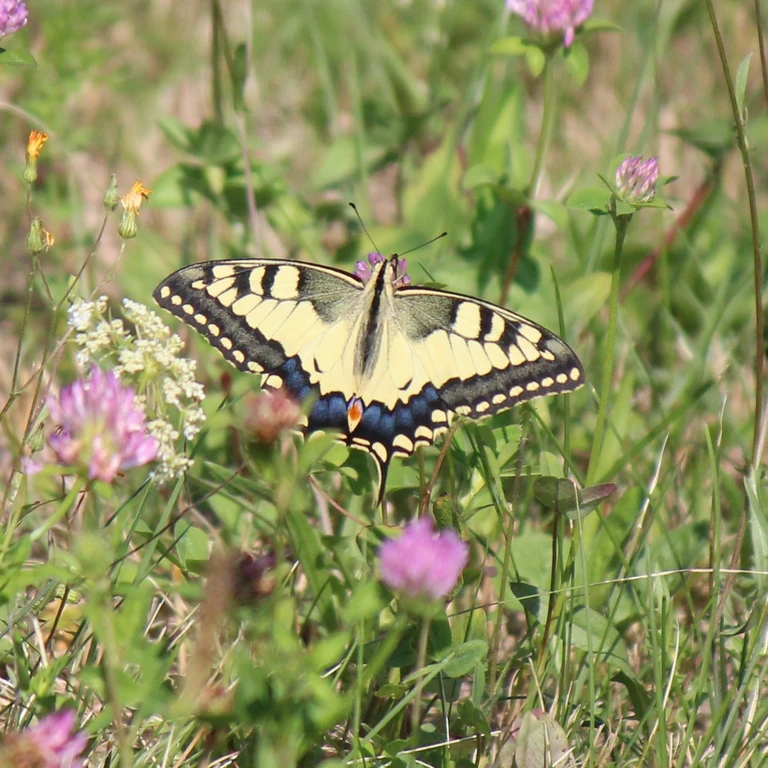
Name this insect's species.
Papilio machaon
